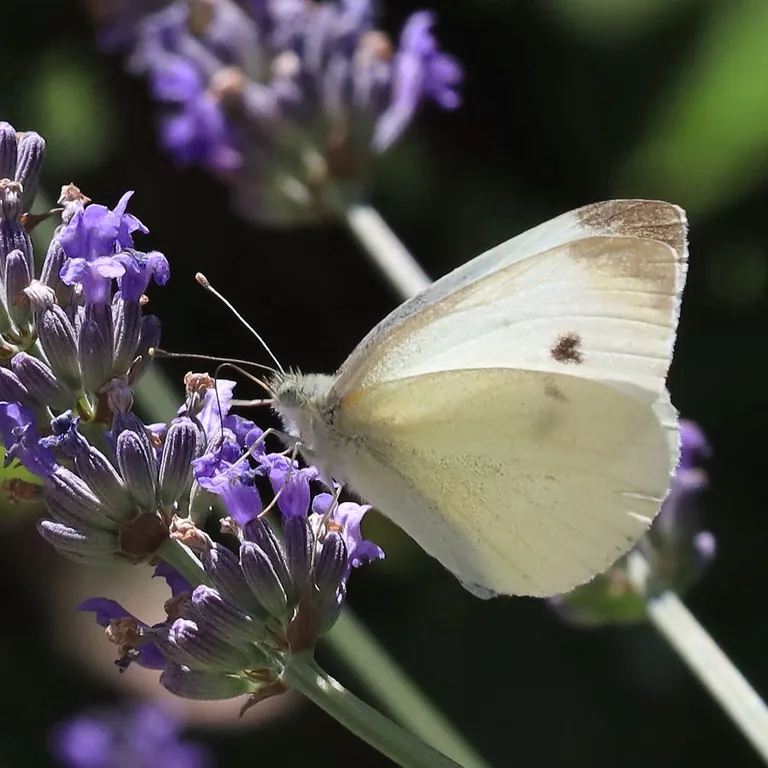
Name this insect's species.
Pieris rapae
